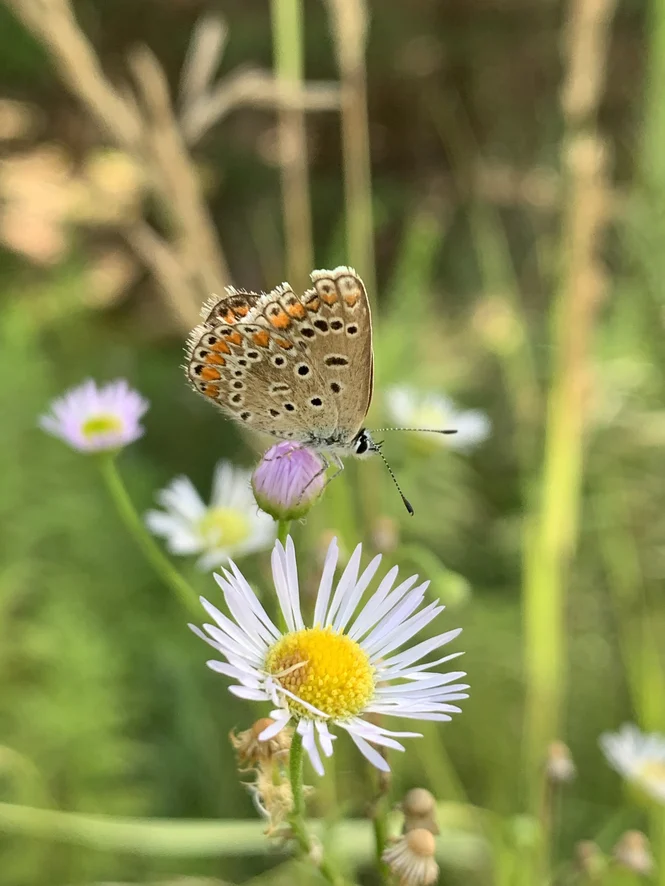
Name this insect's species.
Polyommatus icarus
